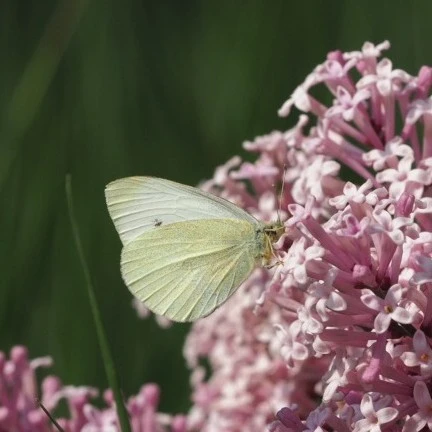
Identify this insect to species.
Pieris rapae
